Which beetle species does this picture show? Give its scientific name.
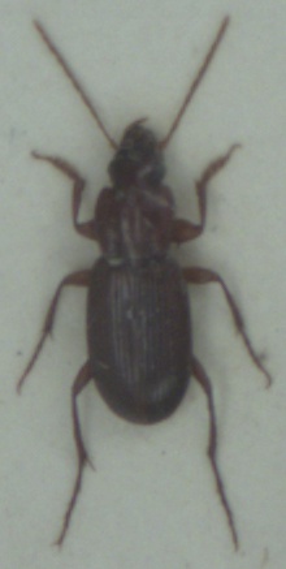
Platyderus depressus
